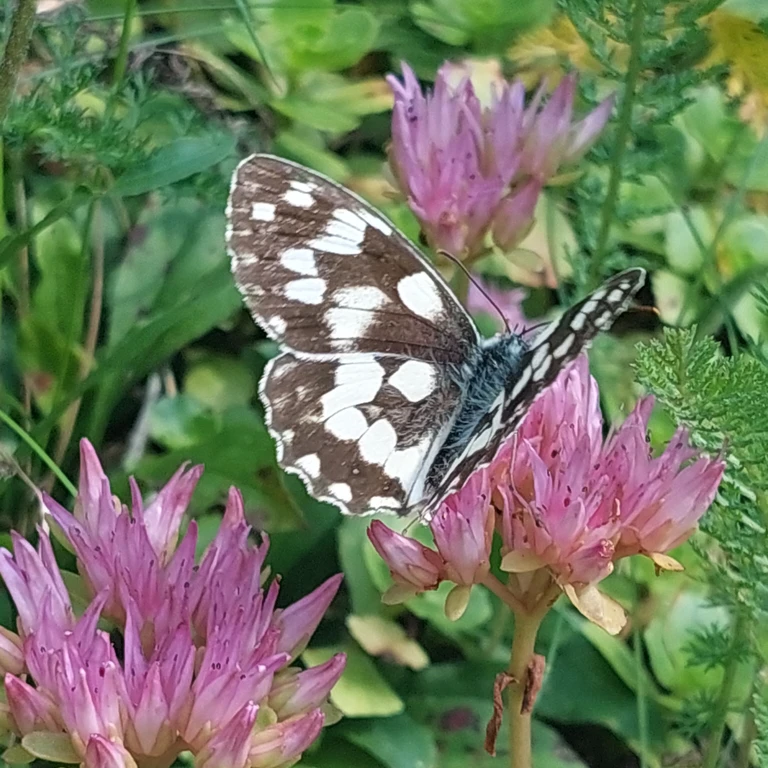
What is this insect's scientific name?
Melanargia galathea
